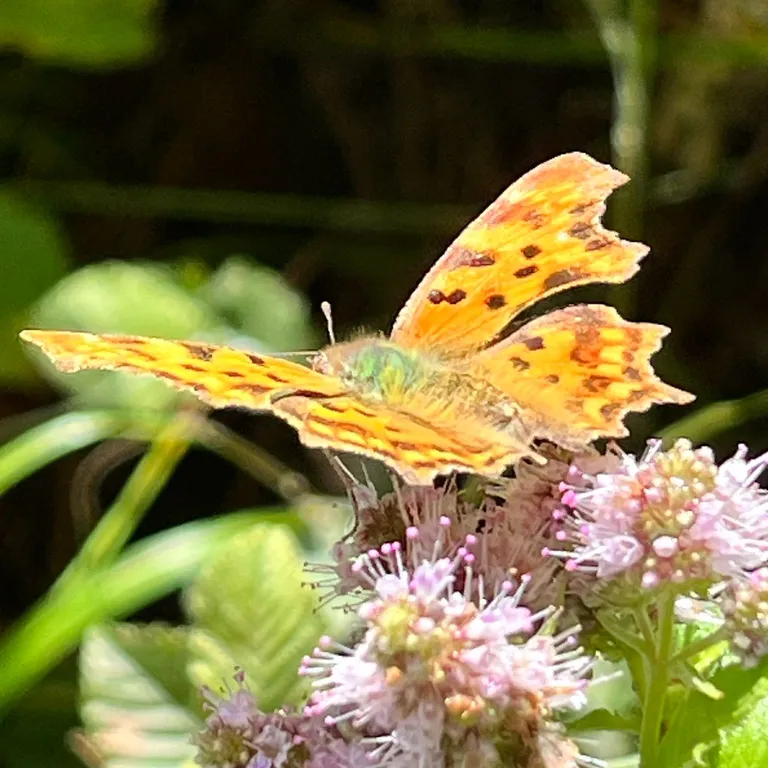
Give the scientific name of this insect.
Polygonia c-album
